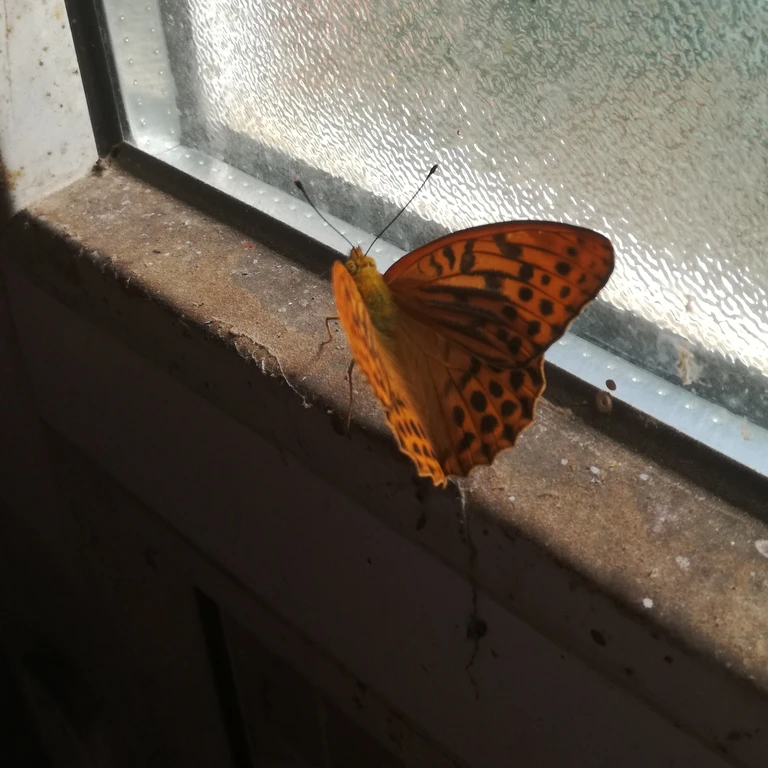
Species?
Argynnis paphia
